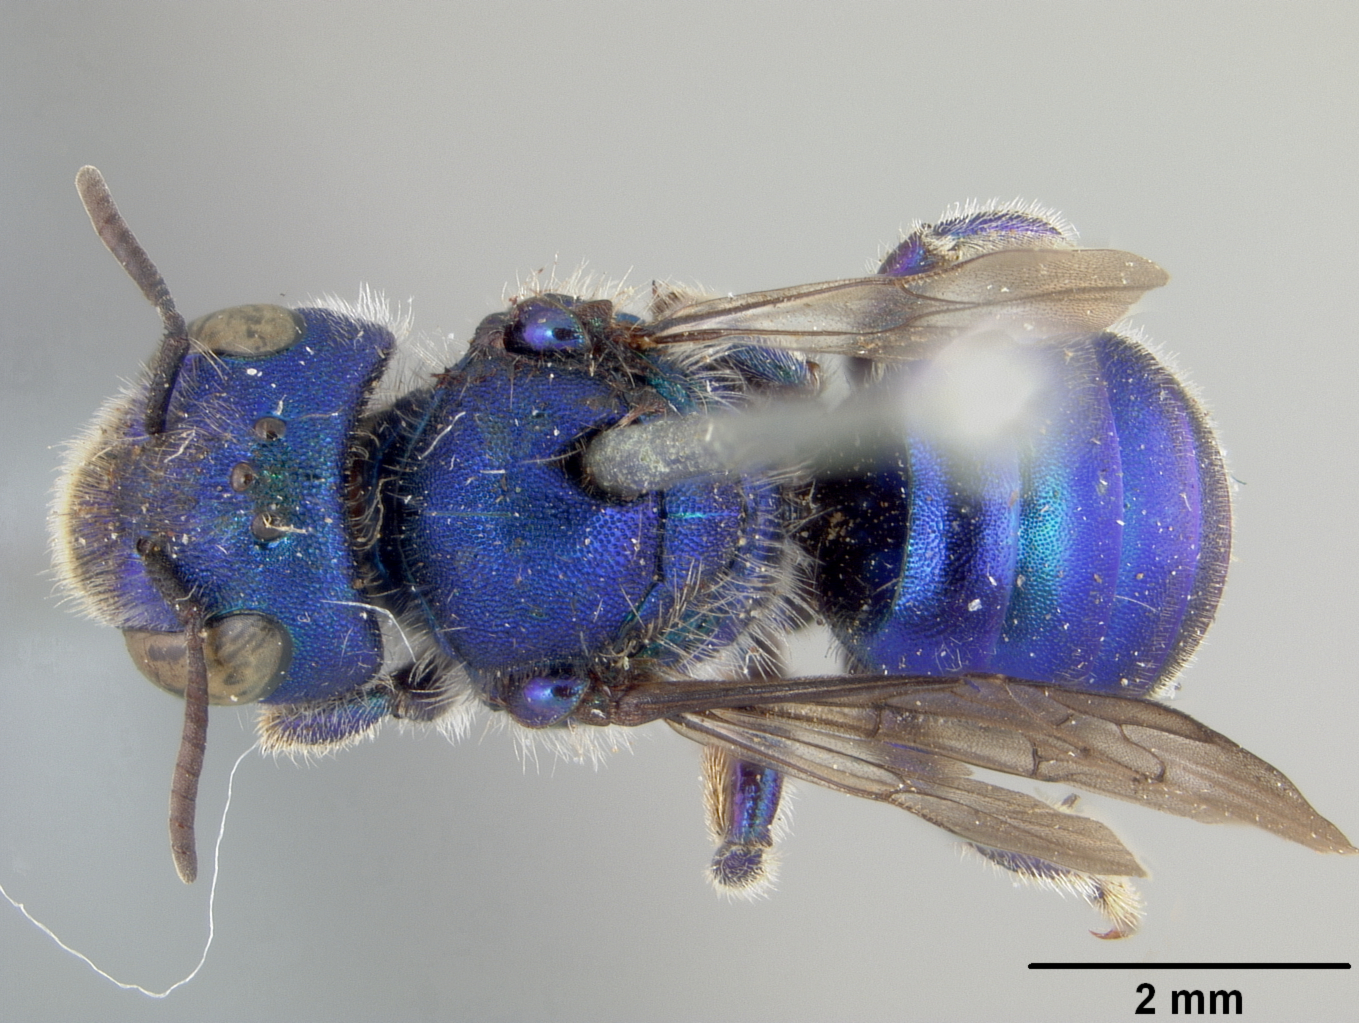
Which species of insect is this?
Osmia granulosa
